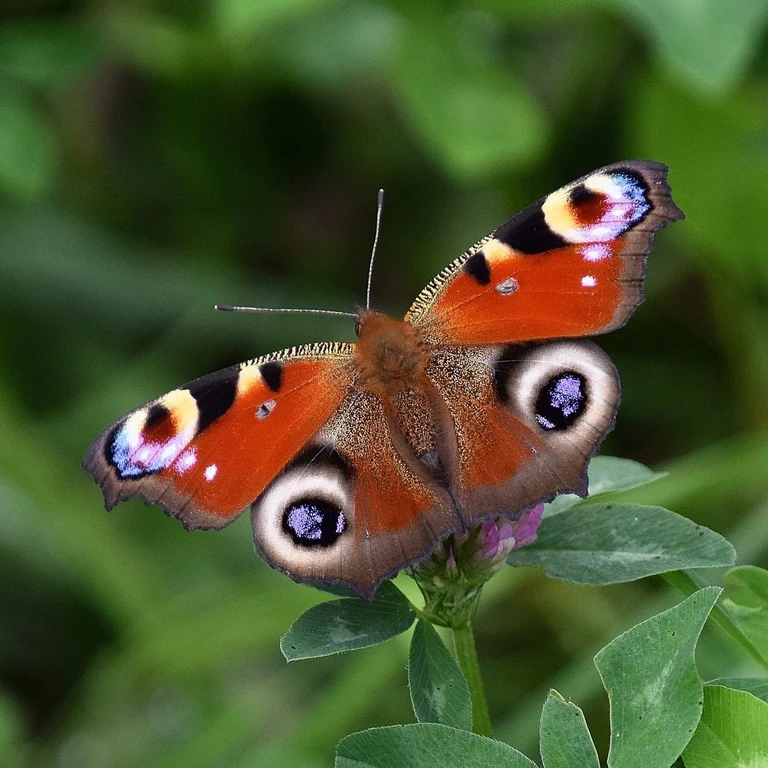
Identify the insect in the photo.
Aglais io
